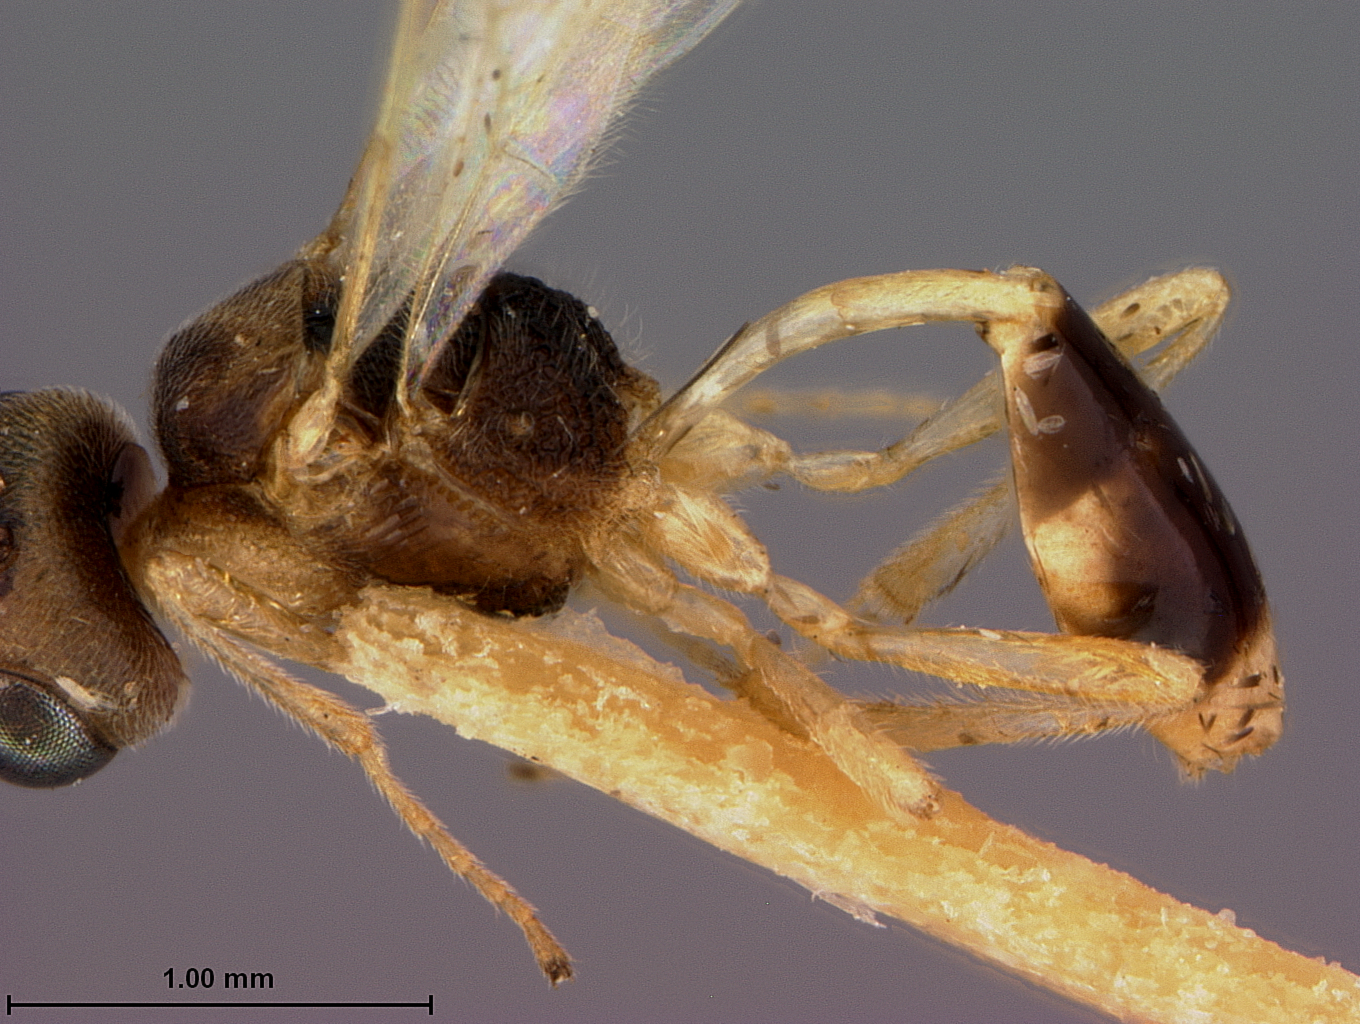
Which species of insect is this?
Chrysopophthorus caribbeanus
